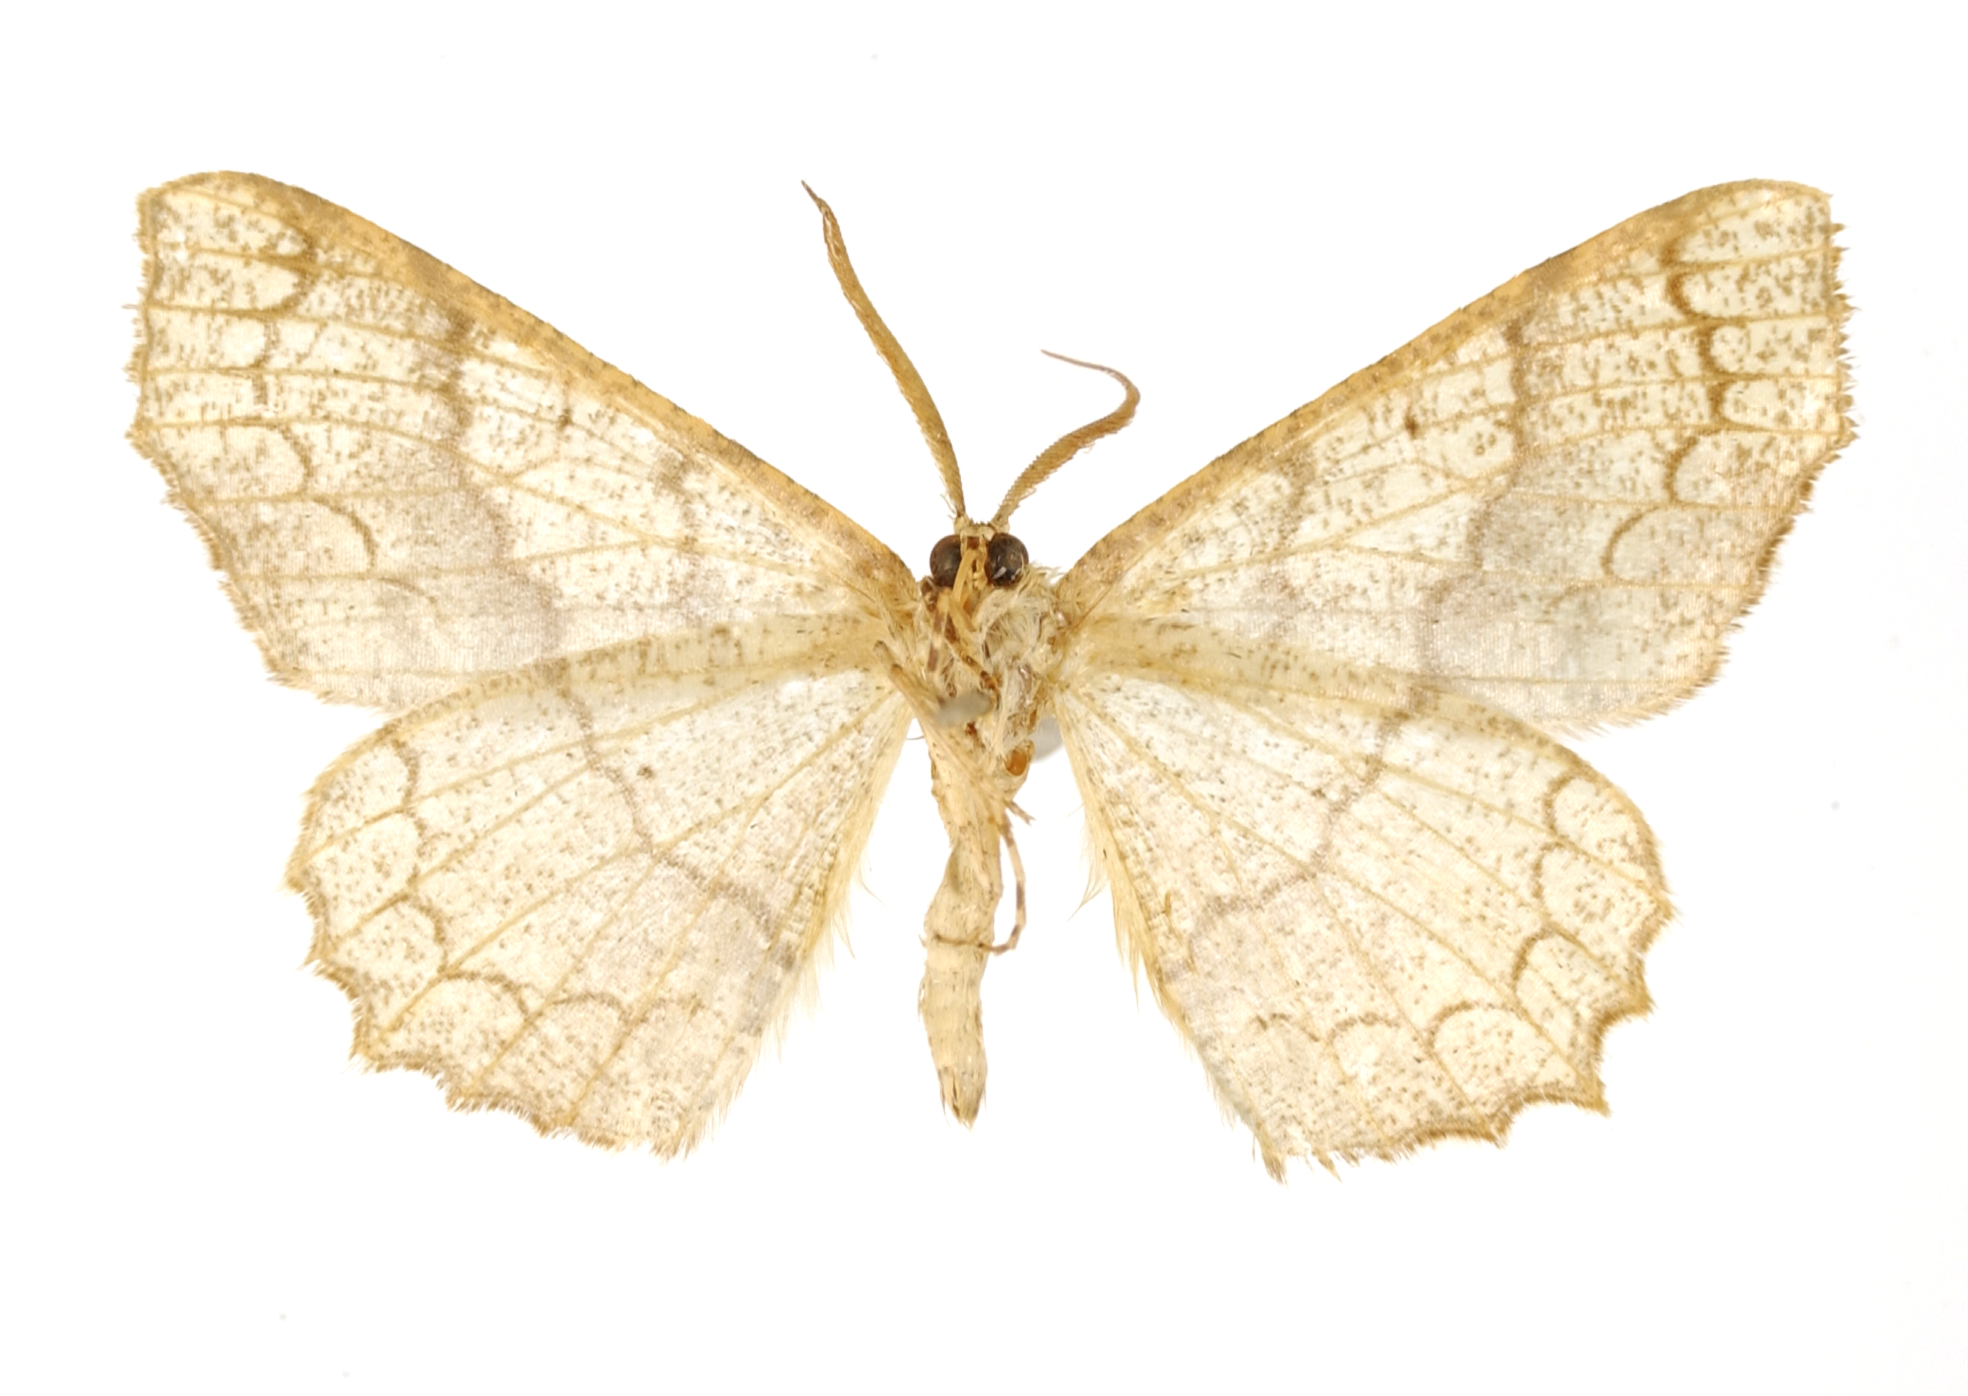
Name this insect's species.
Endropia undularia
